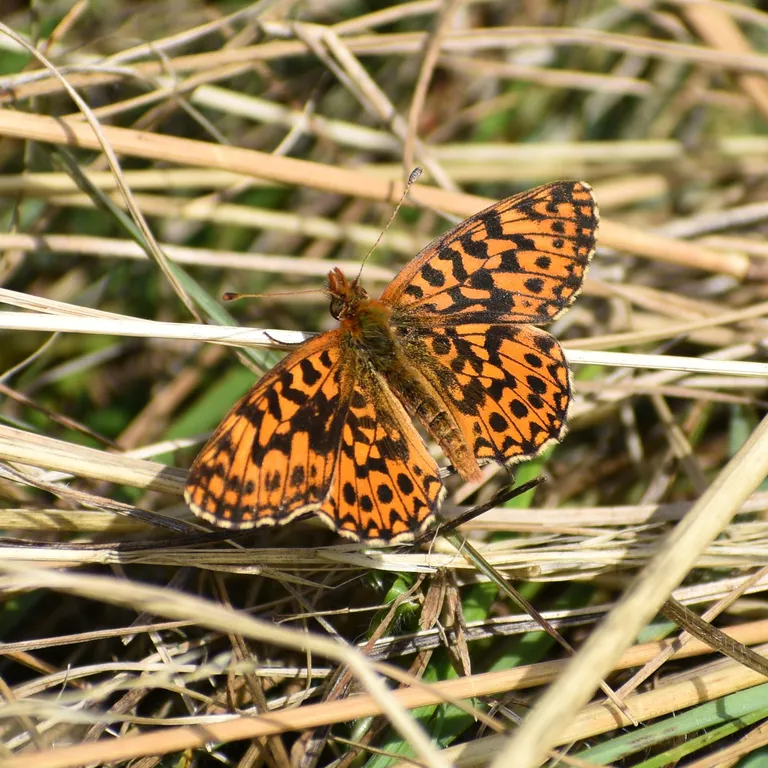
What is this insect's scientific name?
Boloria dia
